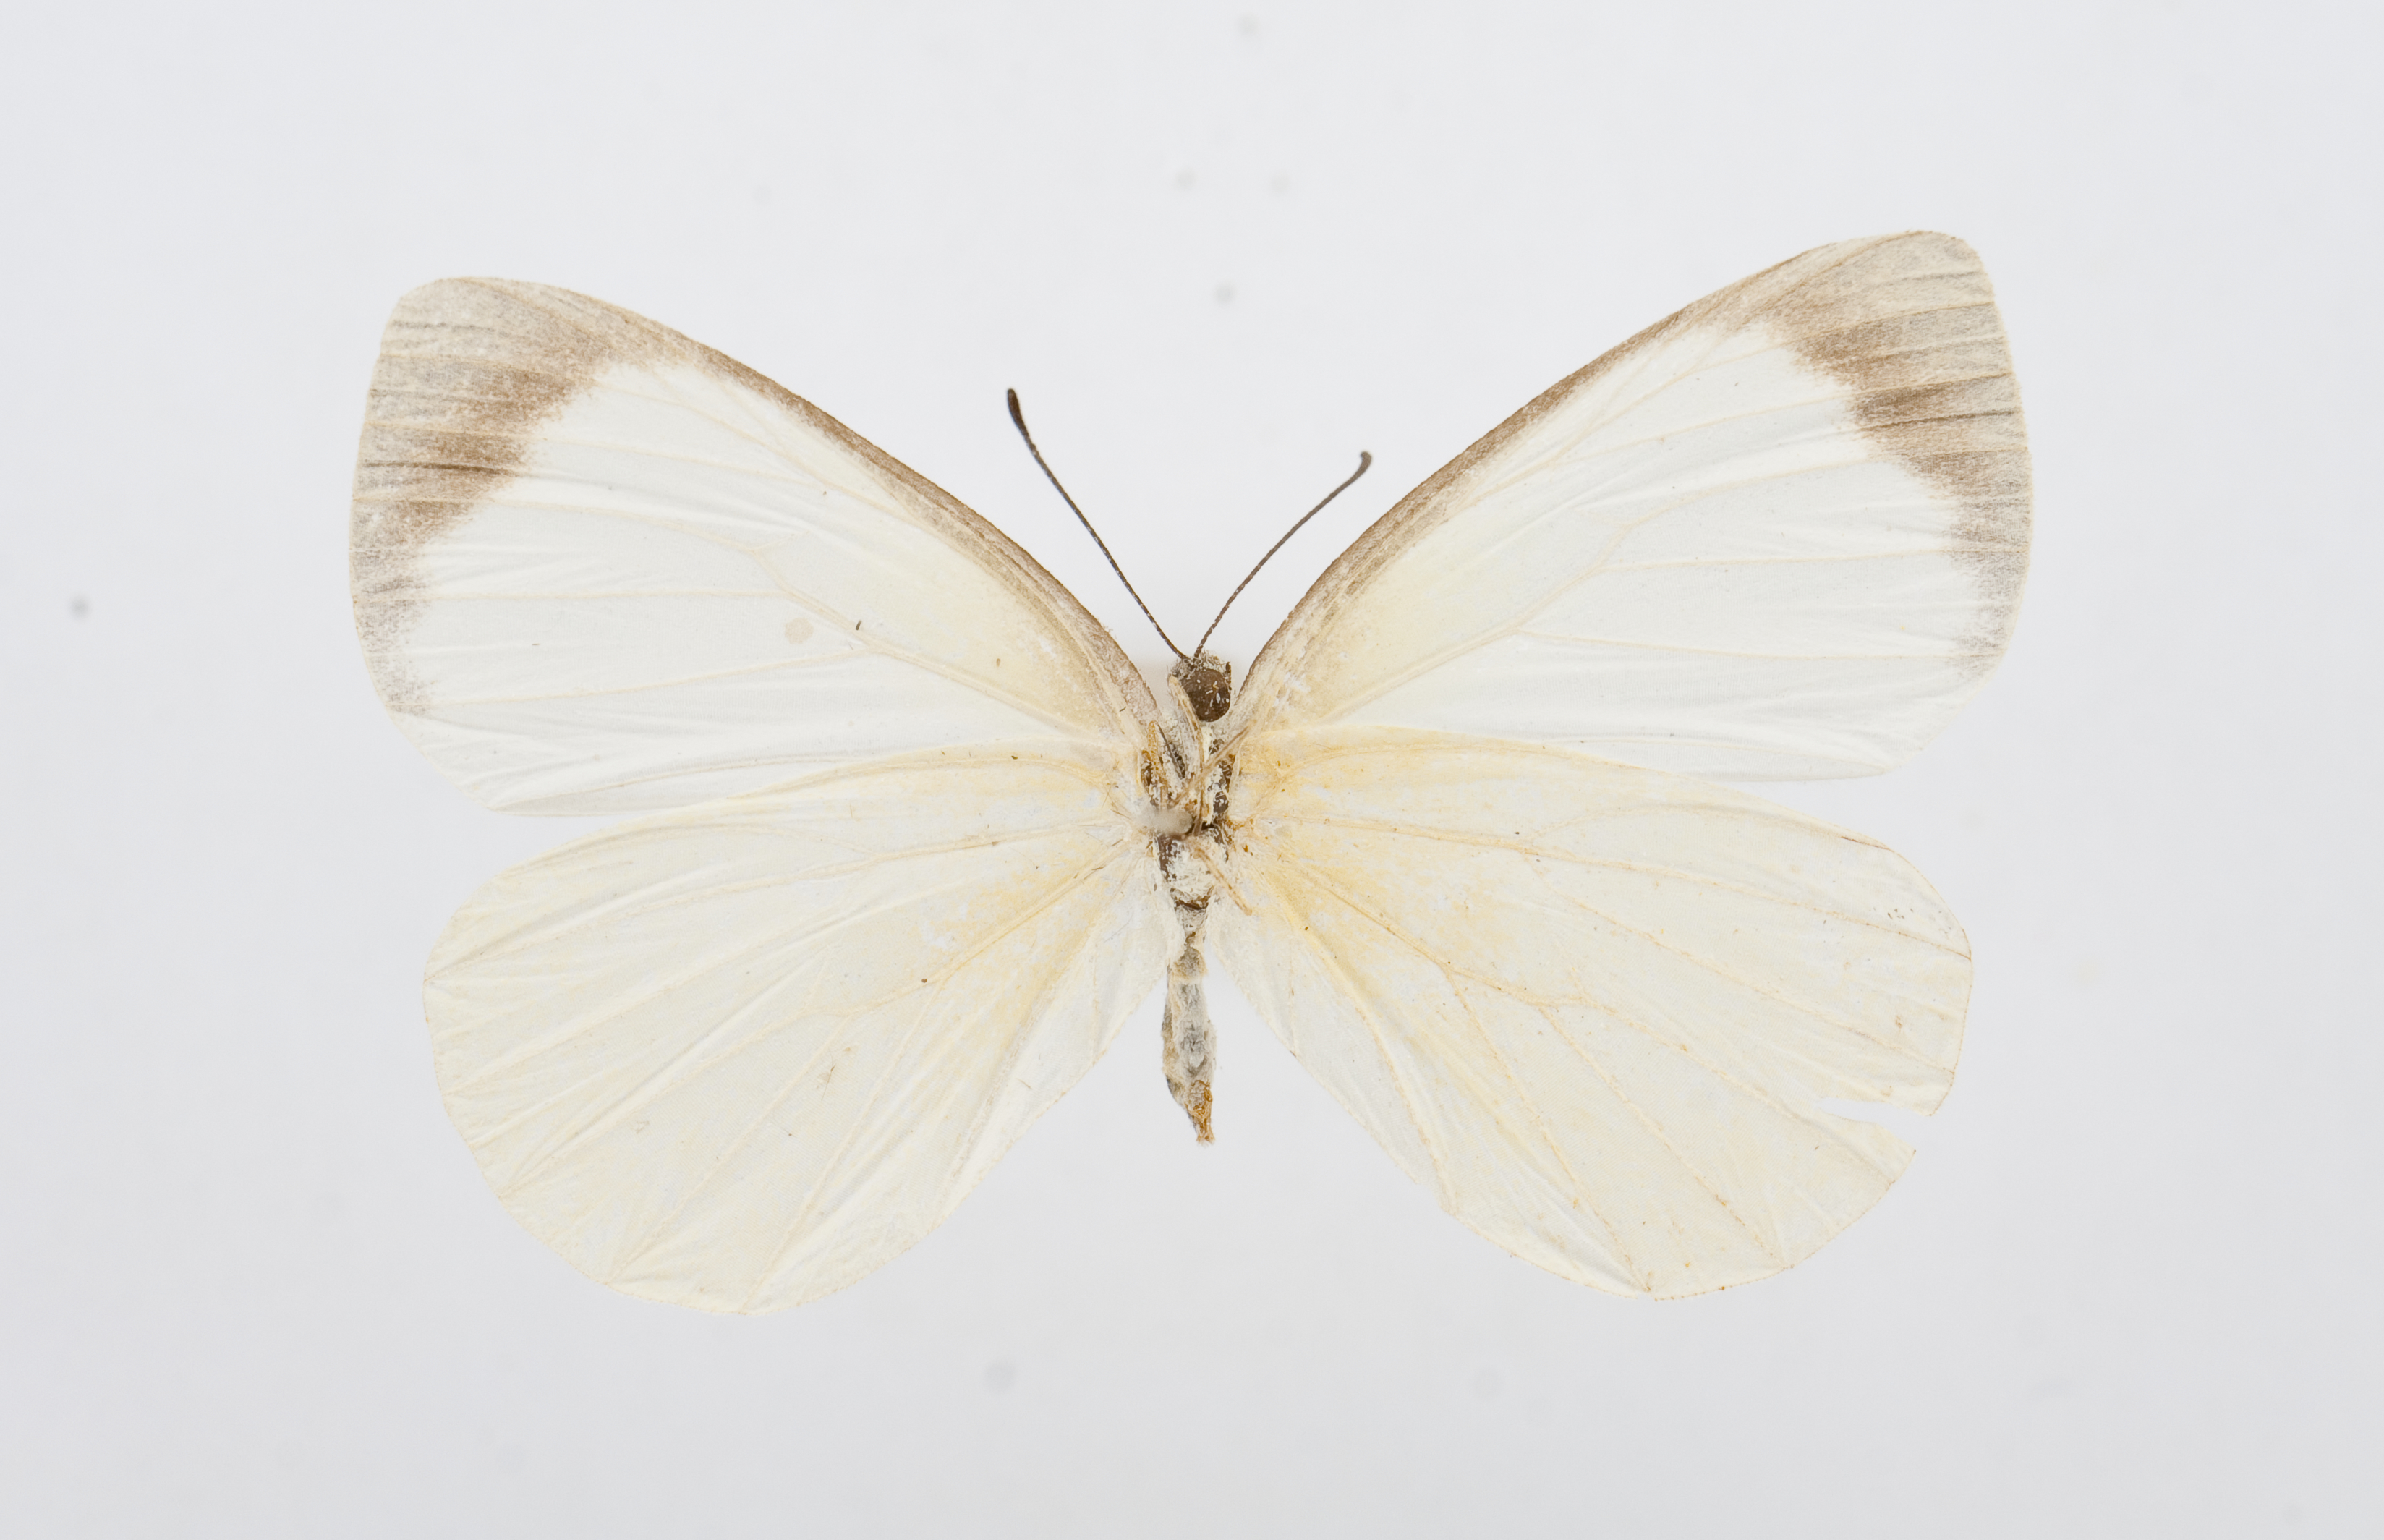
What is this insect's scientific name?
Elodina egnatia
